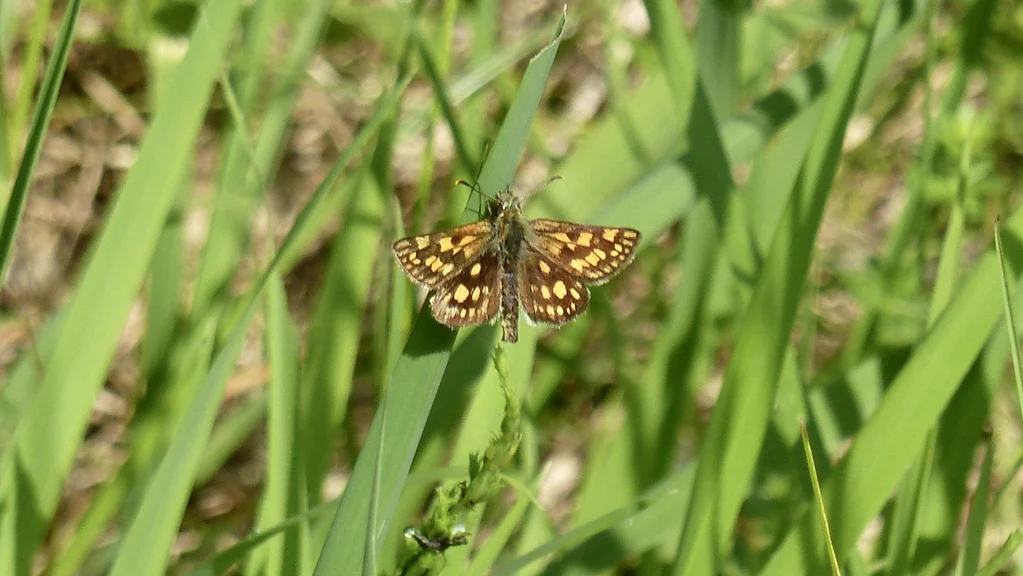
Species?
Carterocephalus palaemon
